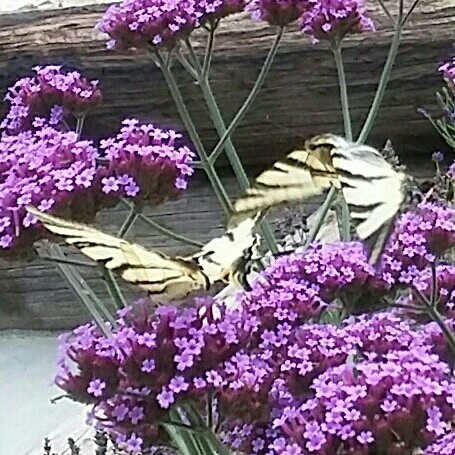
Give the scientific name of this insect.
Iphiclides podalirius
